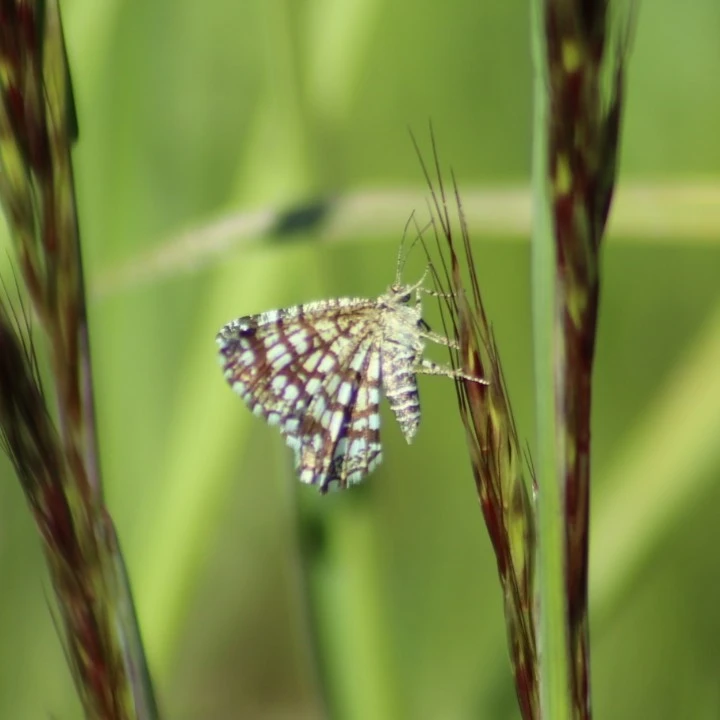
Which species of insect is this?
Chiasmia clathrata
